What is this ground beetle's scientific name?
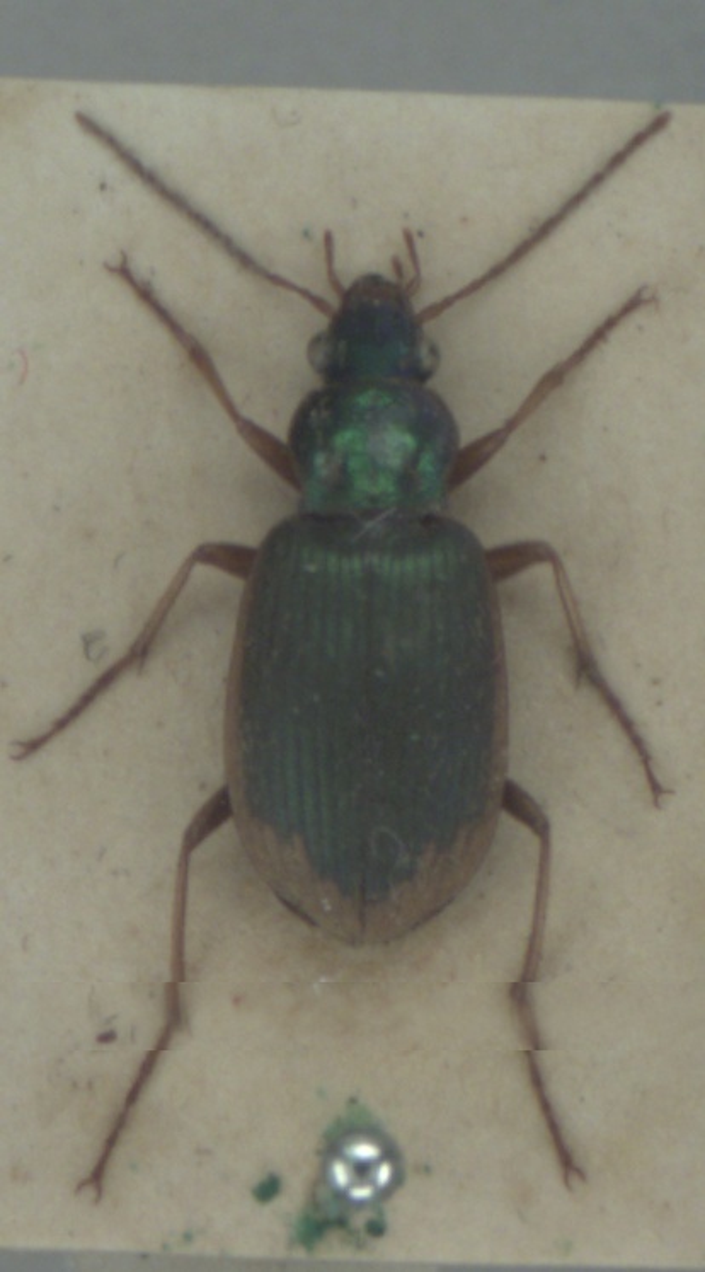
Chlaenius vestitus
